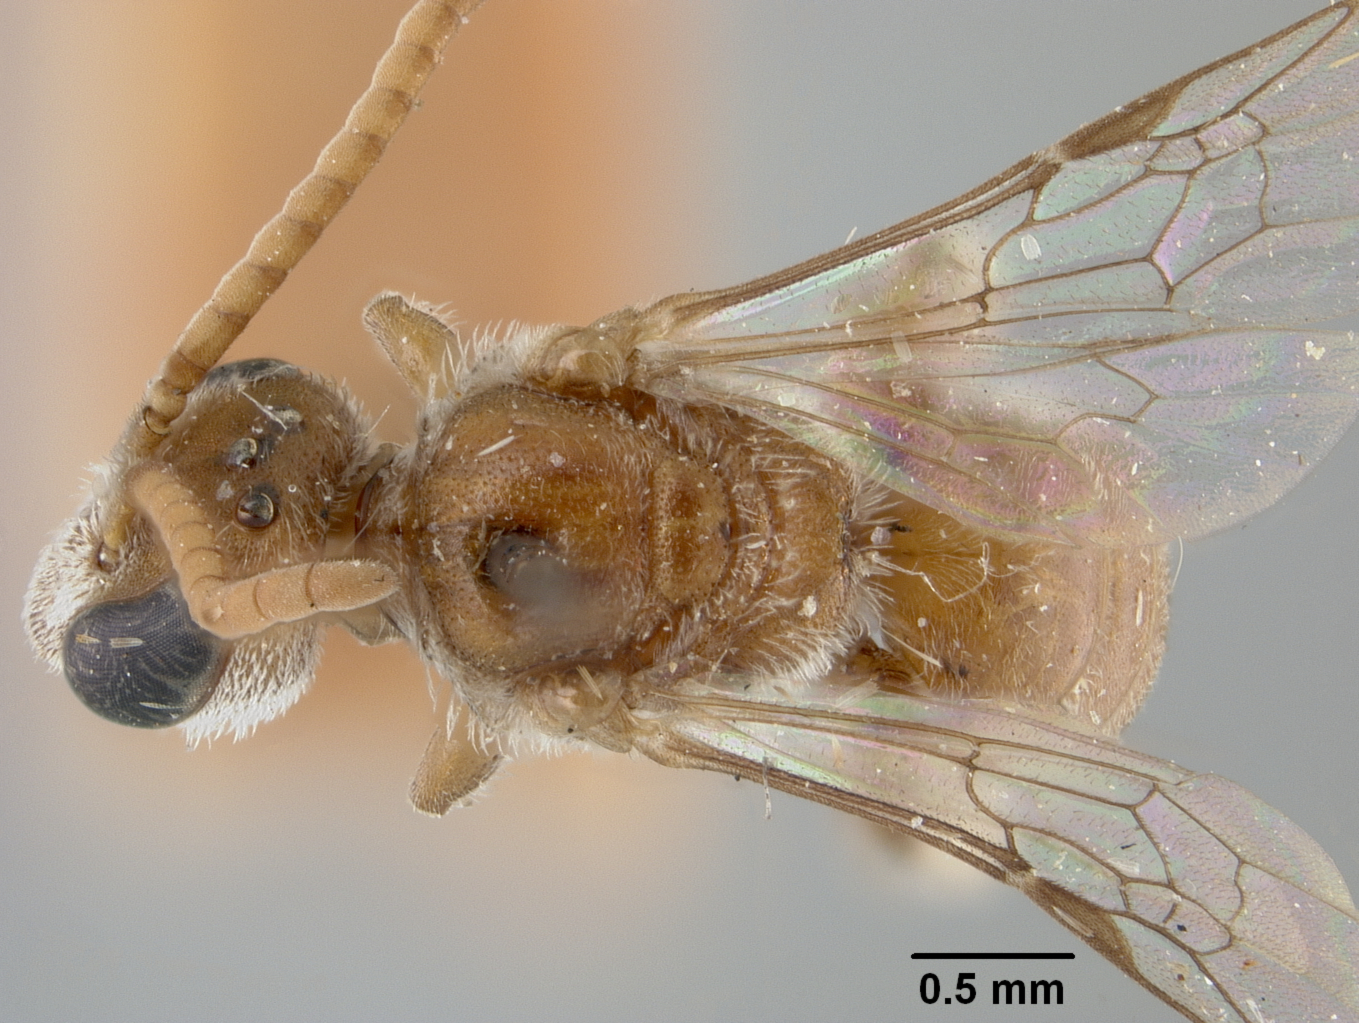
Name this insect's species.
Halictus bruesi
